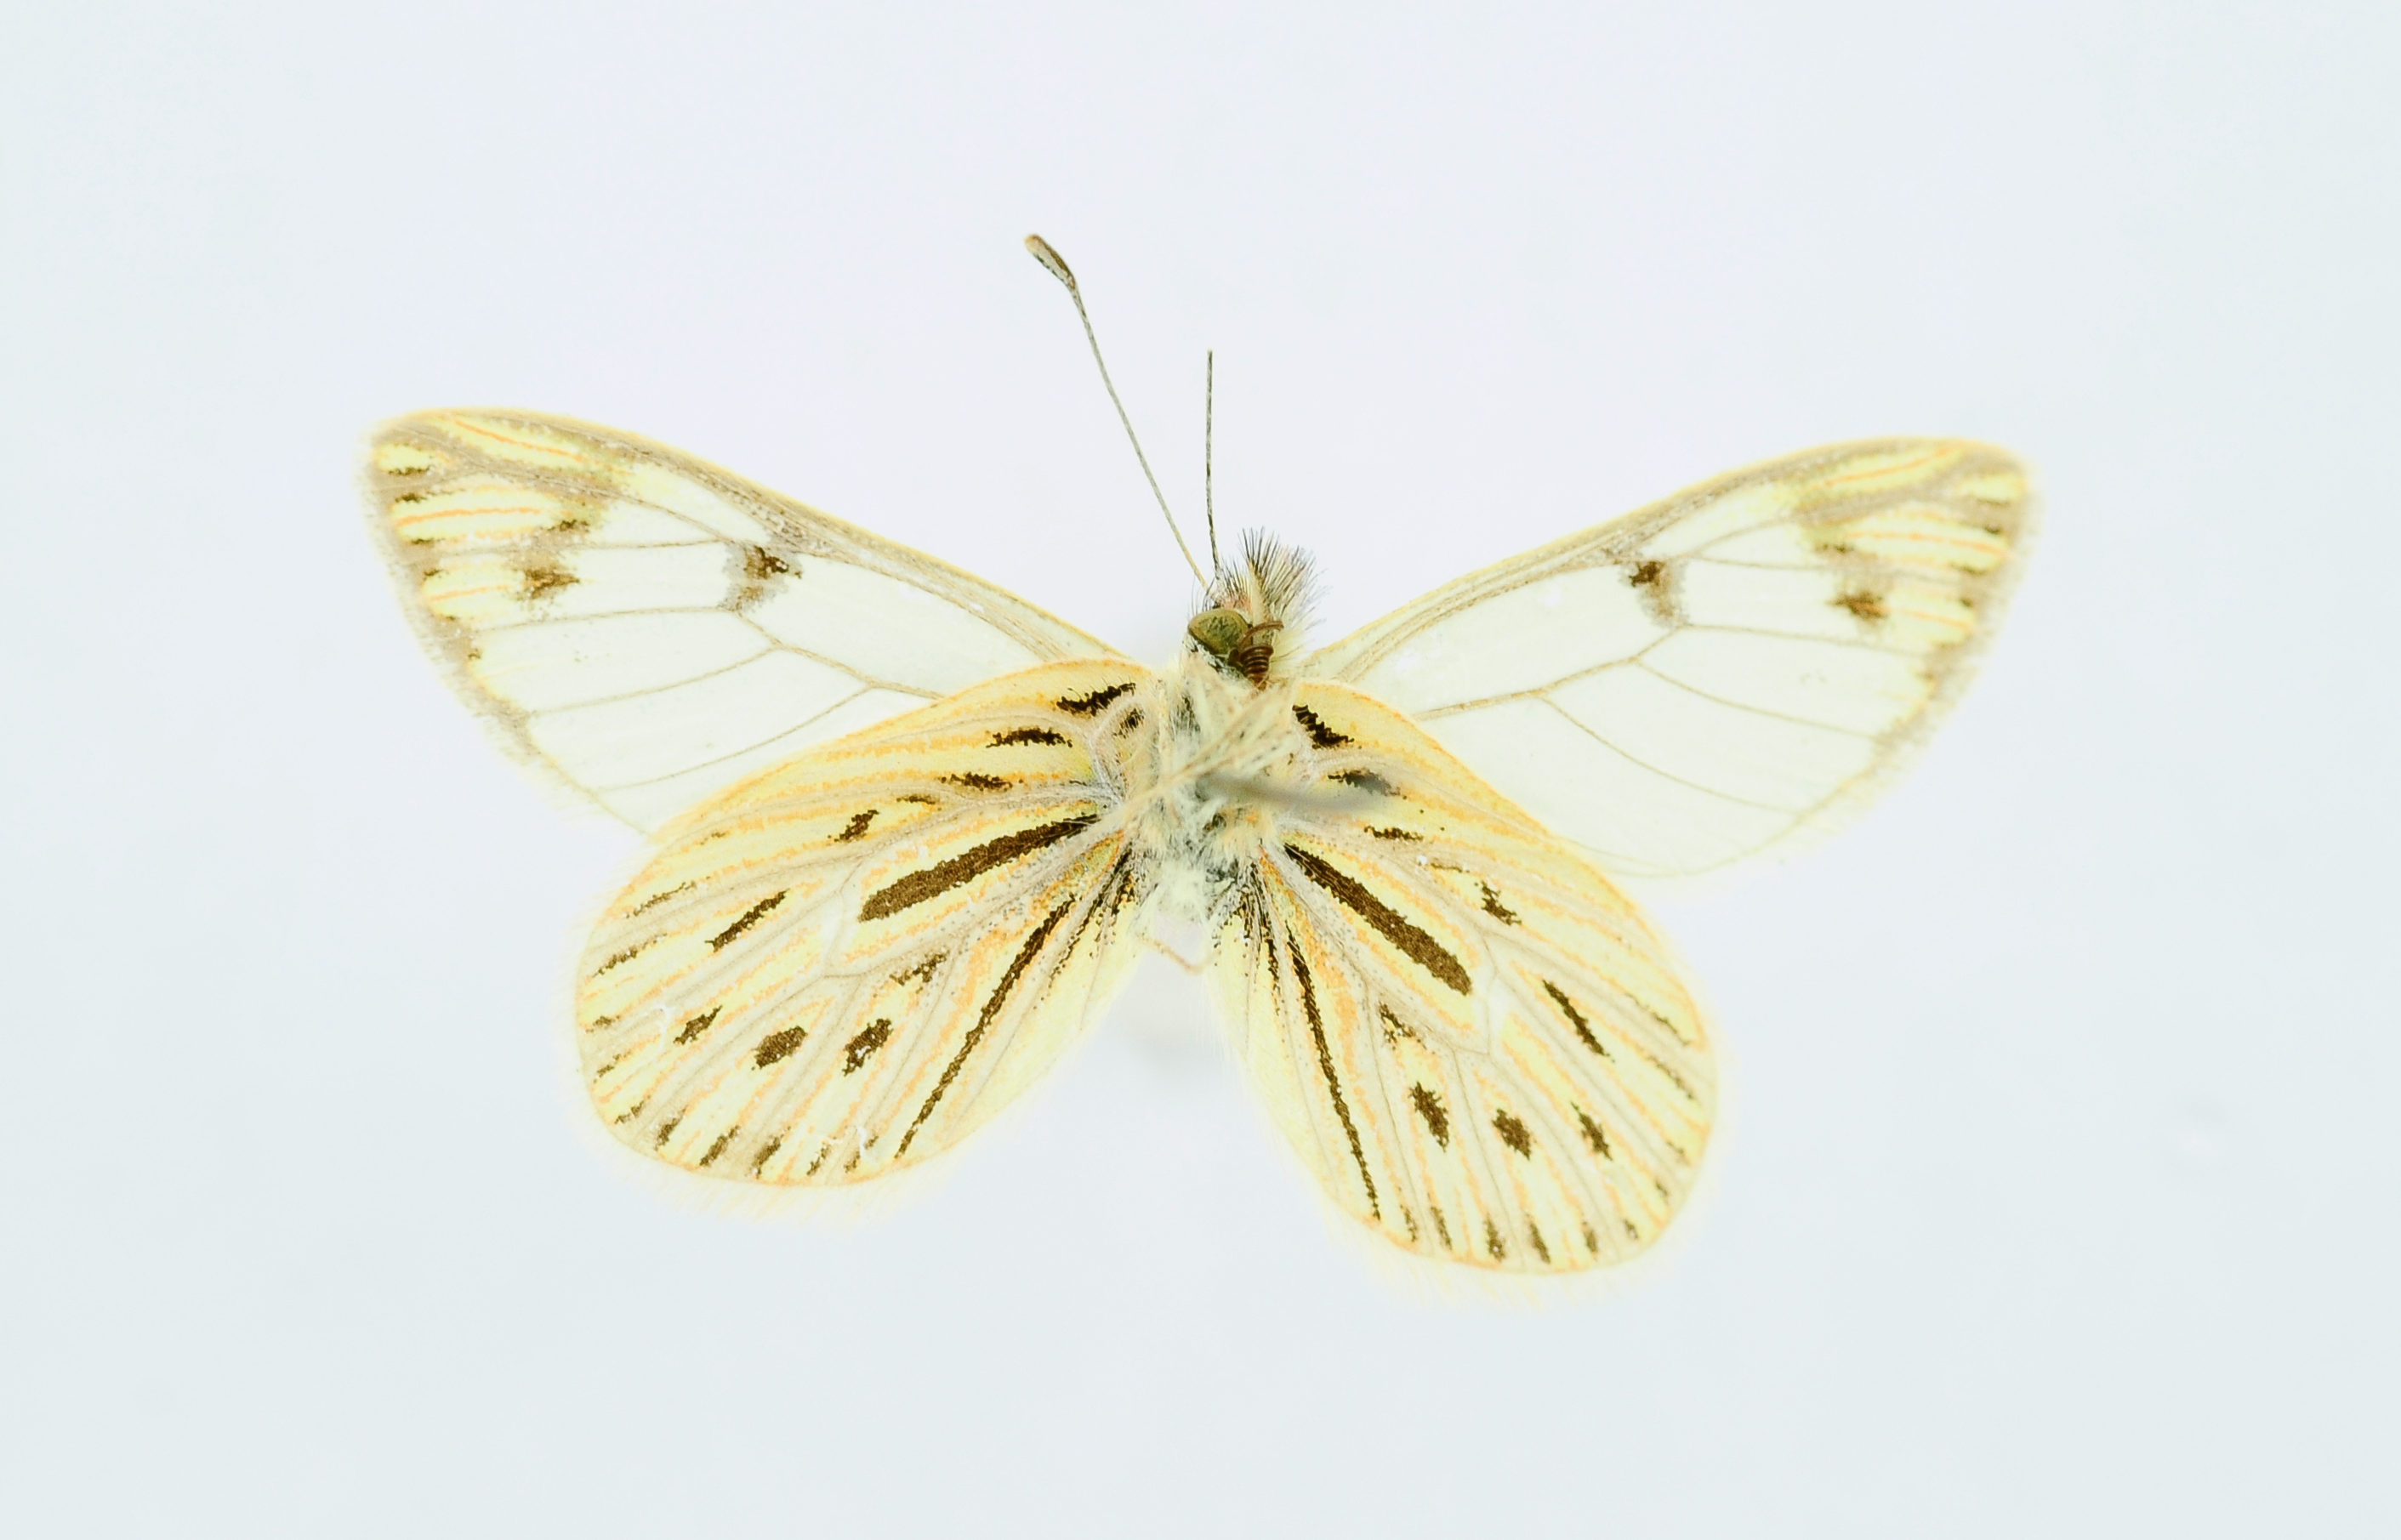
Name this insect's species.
Phulia altivolans
